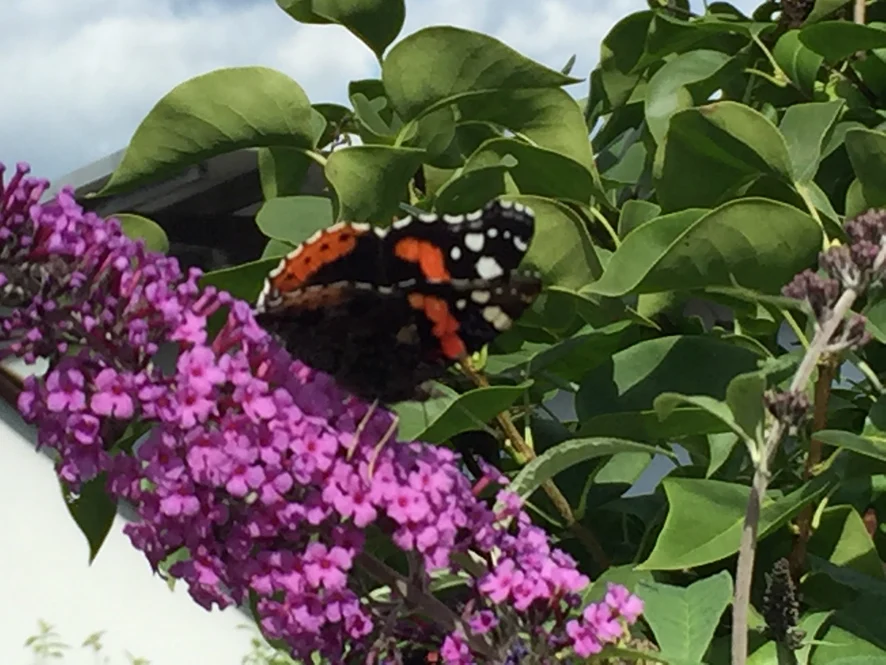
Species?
Vanessa atalanta
